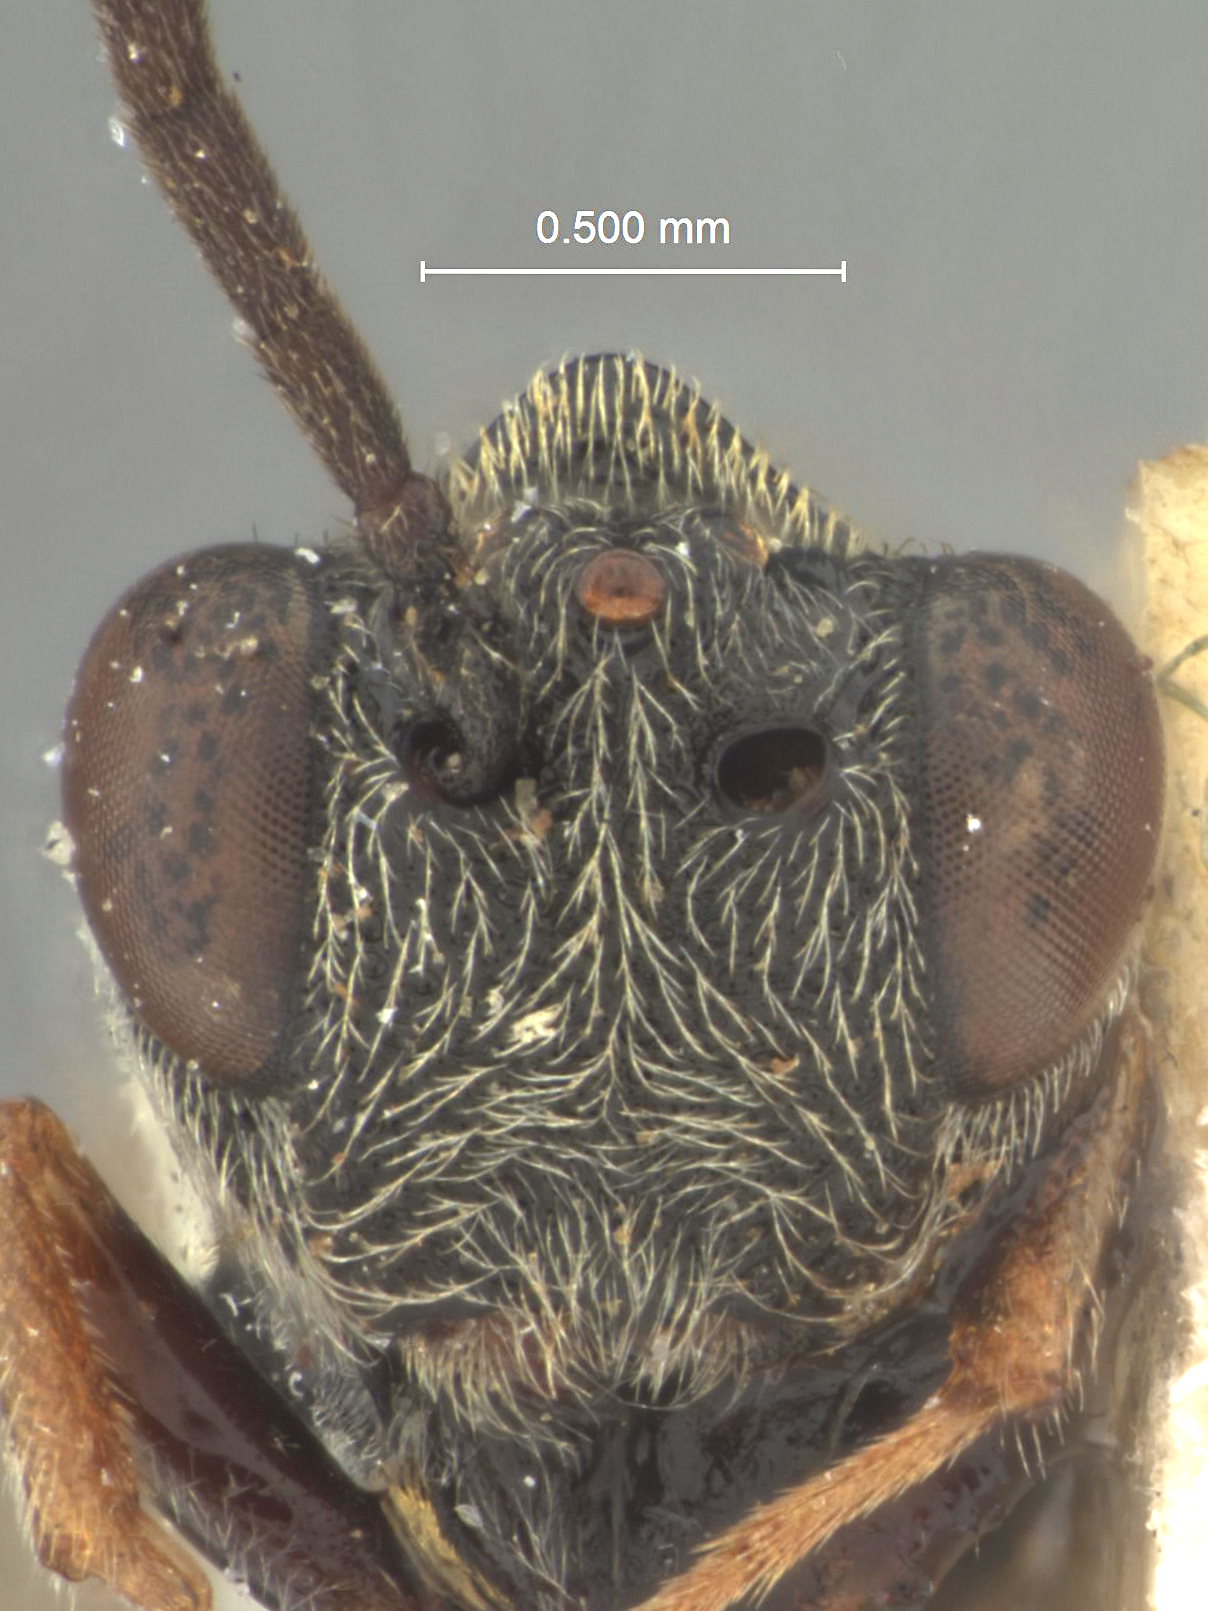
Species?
Allocynips dyak
